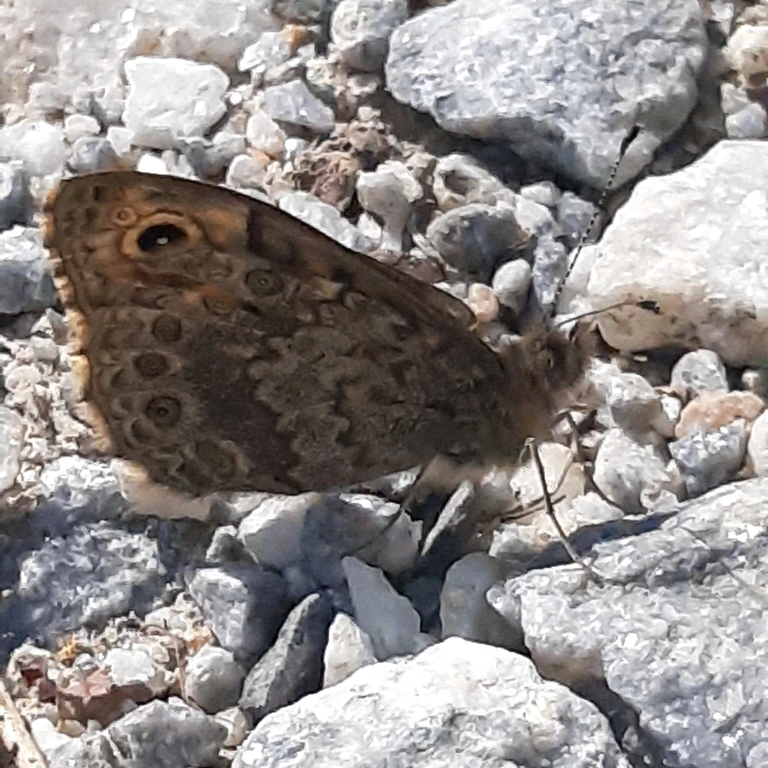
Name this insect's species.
Lasiommata megera (also Pararge megera)
